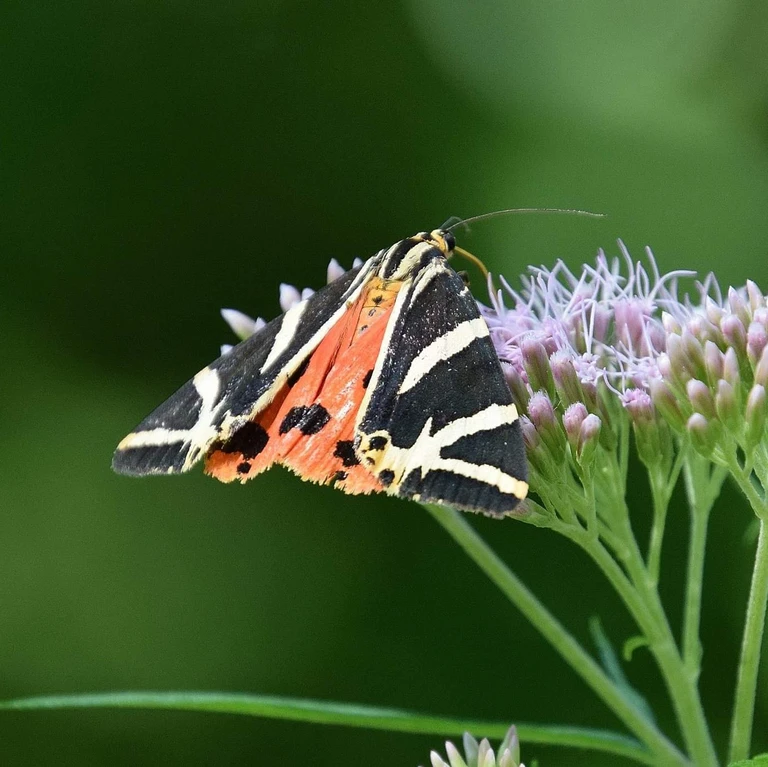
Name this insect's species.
Euplagia quadripunctaria
